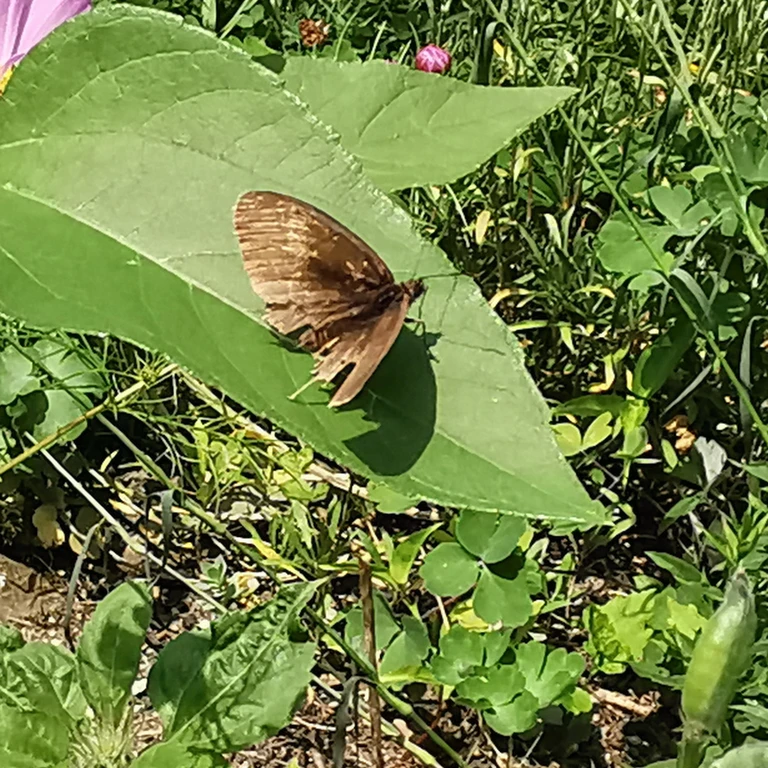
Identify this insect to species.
Maniola jurtina
